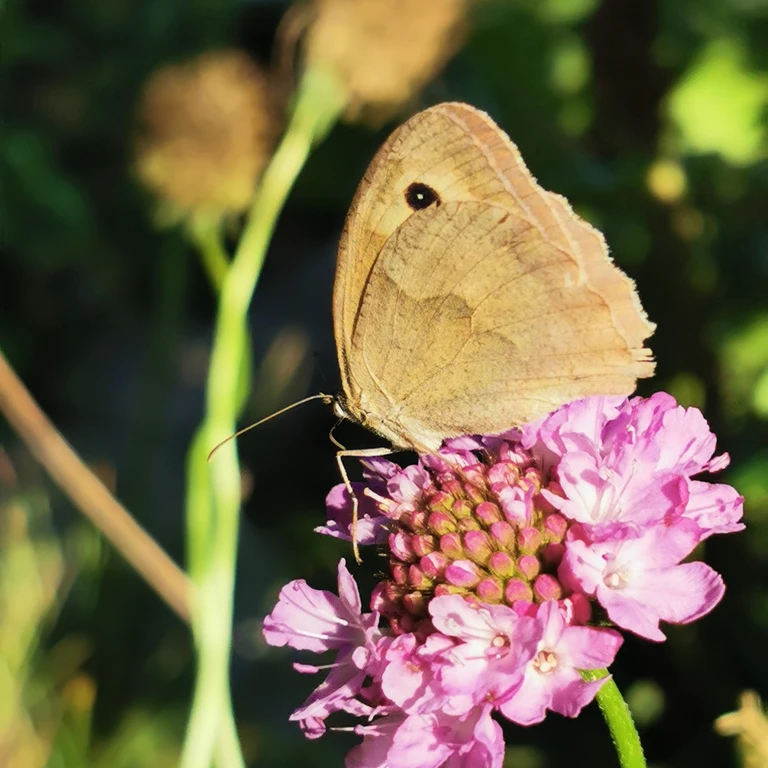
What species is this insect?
Maniola jurtina
